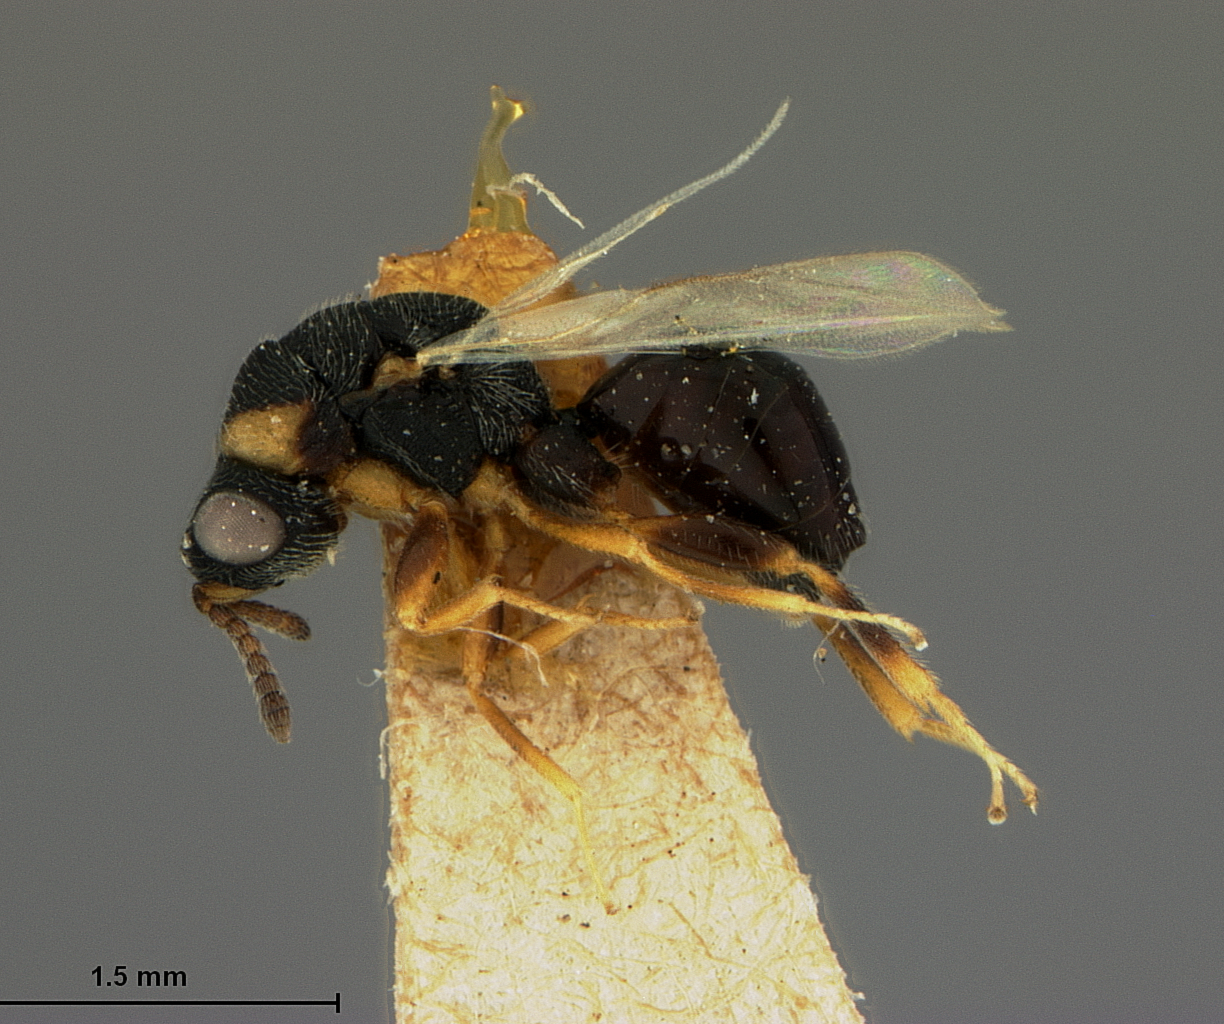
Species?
Decatomidea polygraphi
